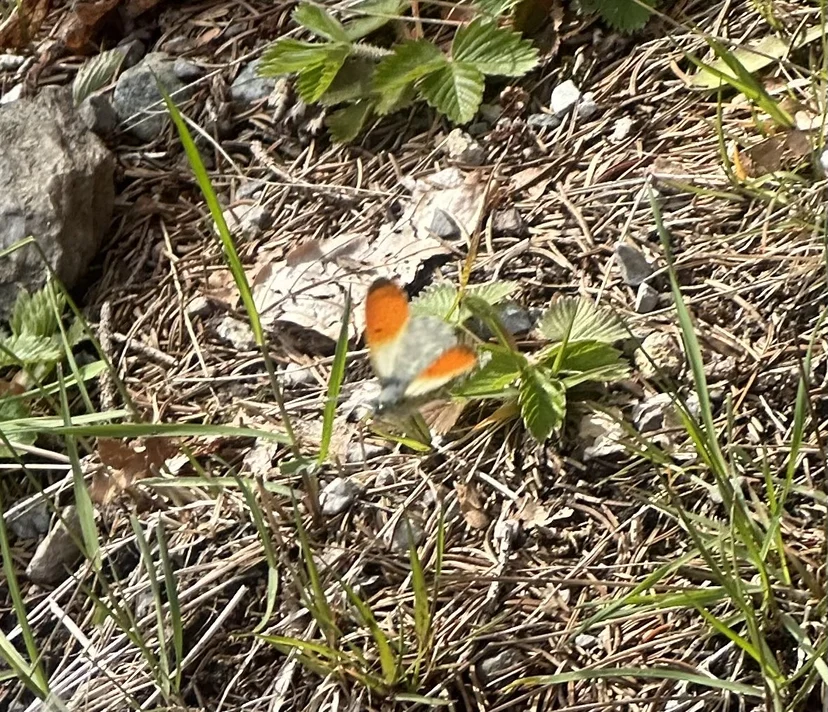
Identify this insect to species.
Anthocharis cardamines
